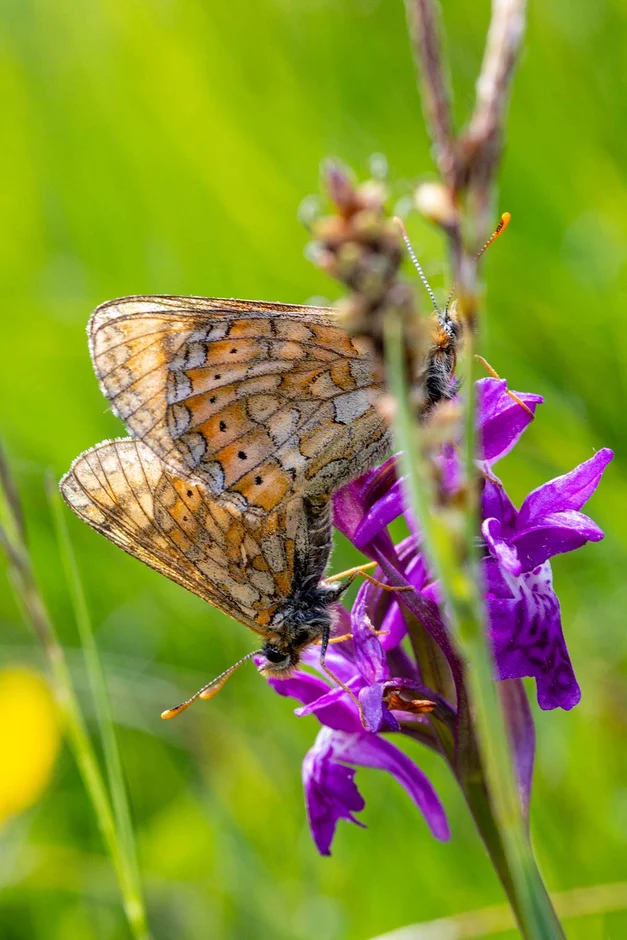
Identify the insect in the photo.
Euphydryas aurinia
